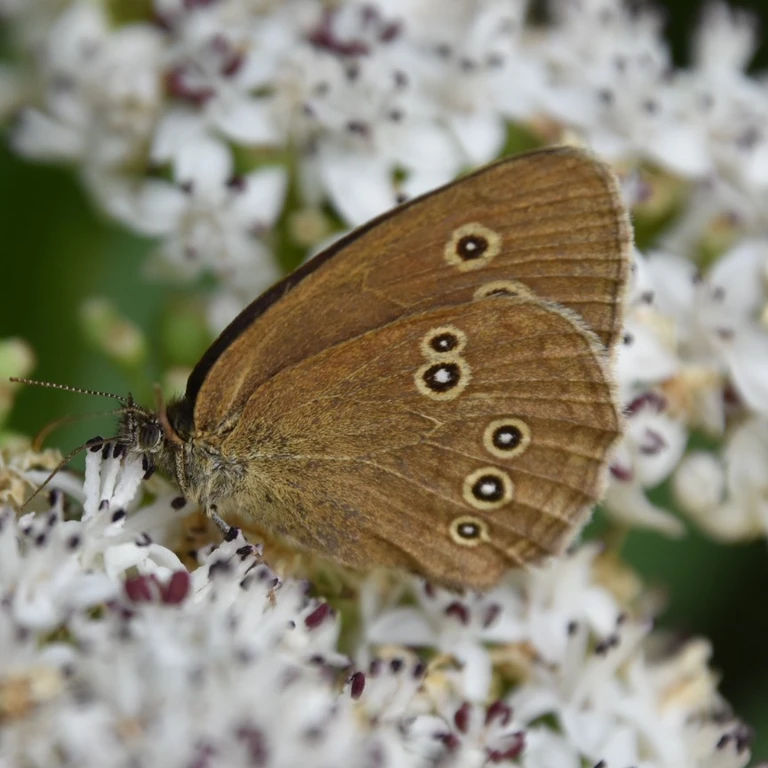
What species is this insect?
Aphantopus hyperantus
